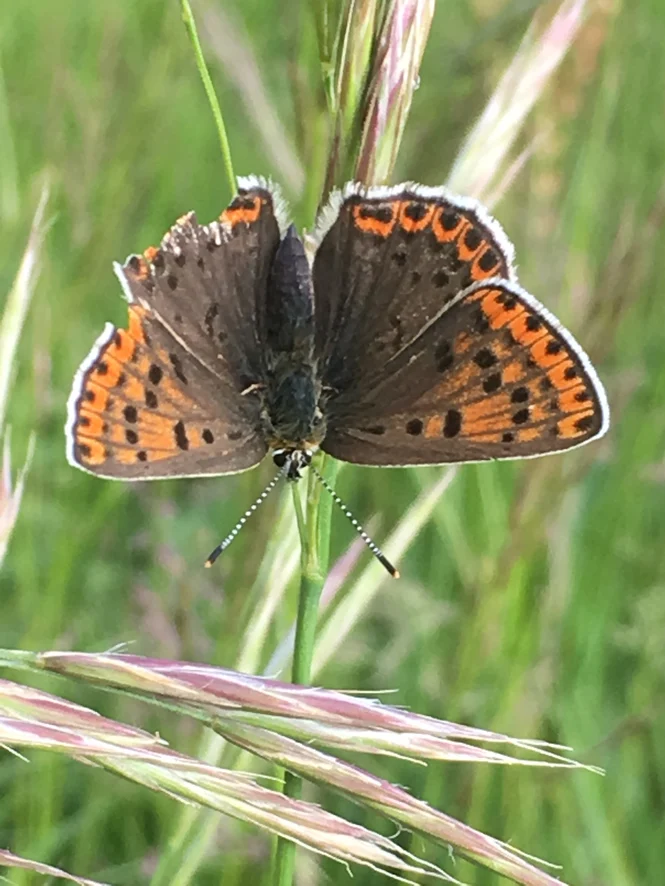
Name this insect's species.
Lycaena tityrus (also Loweia tityrus)
